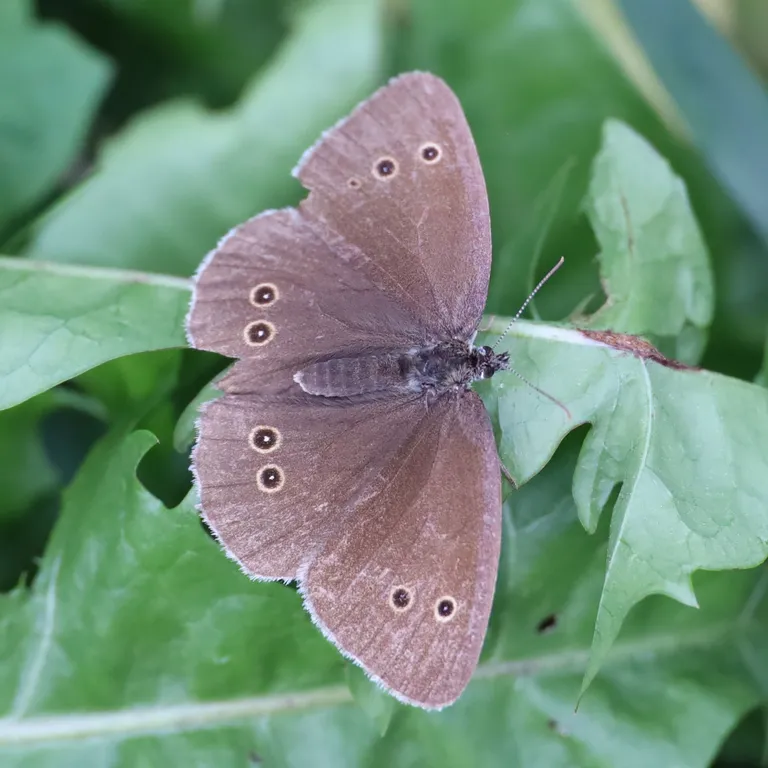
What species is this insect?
Aphantopus hyperantus
